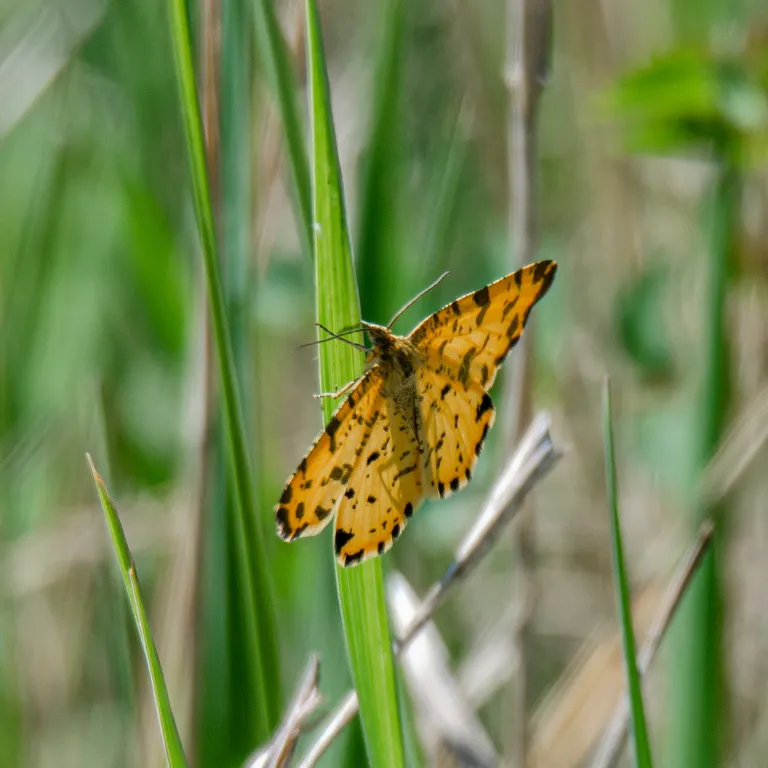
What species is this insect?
Pseudopanthera macularia
